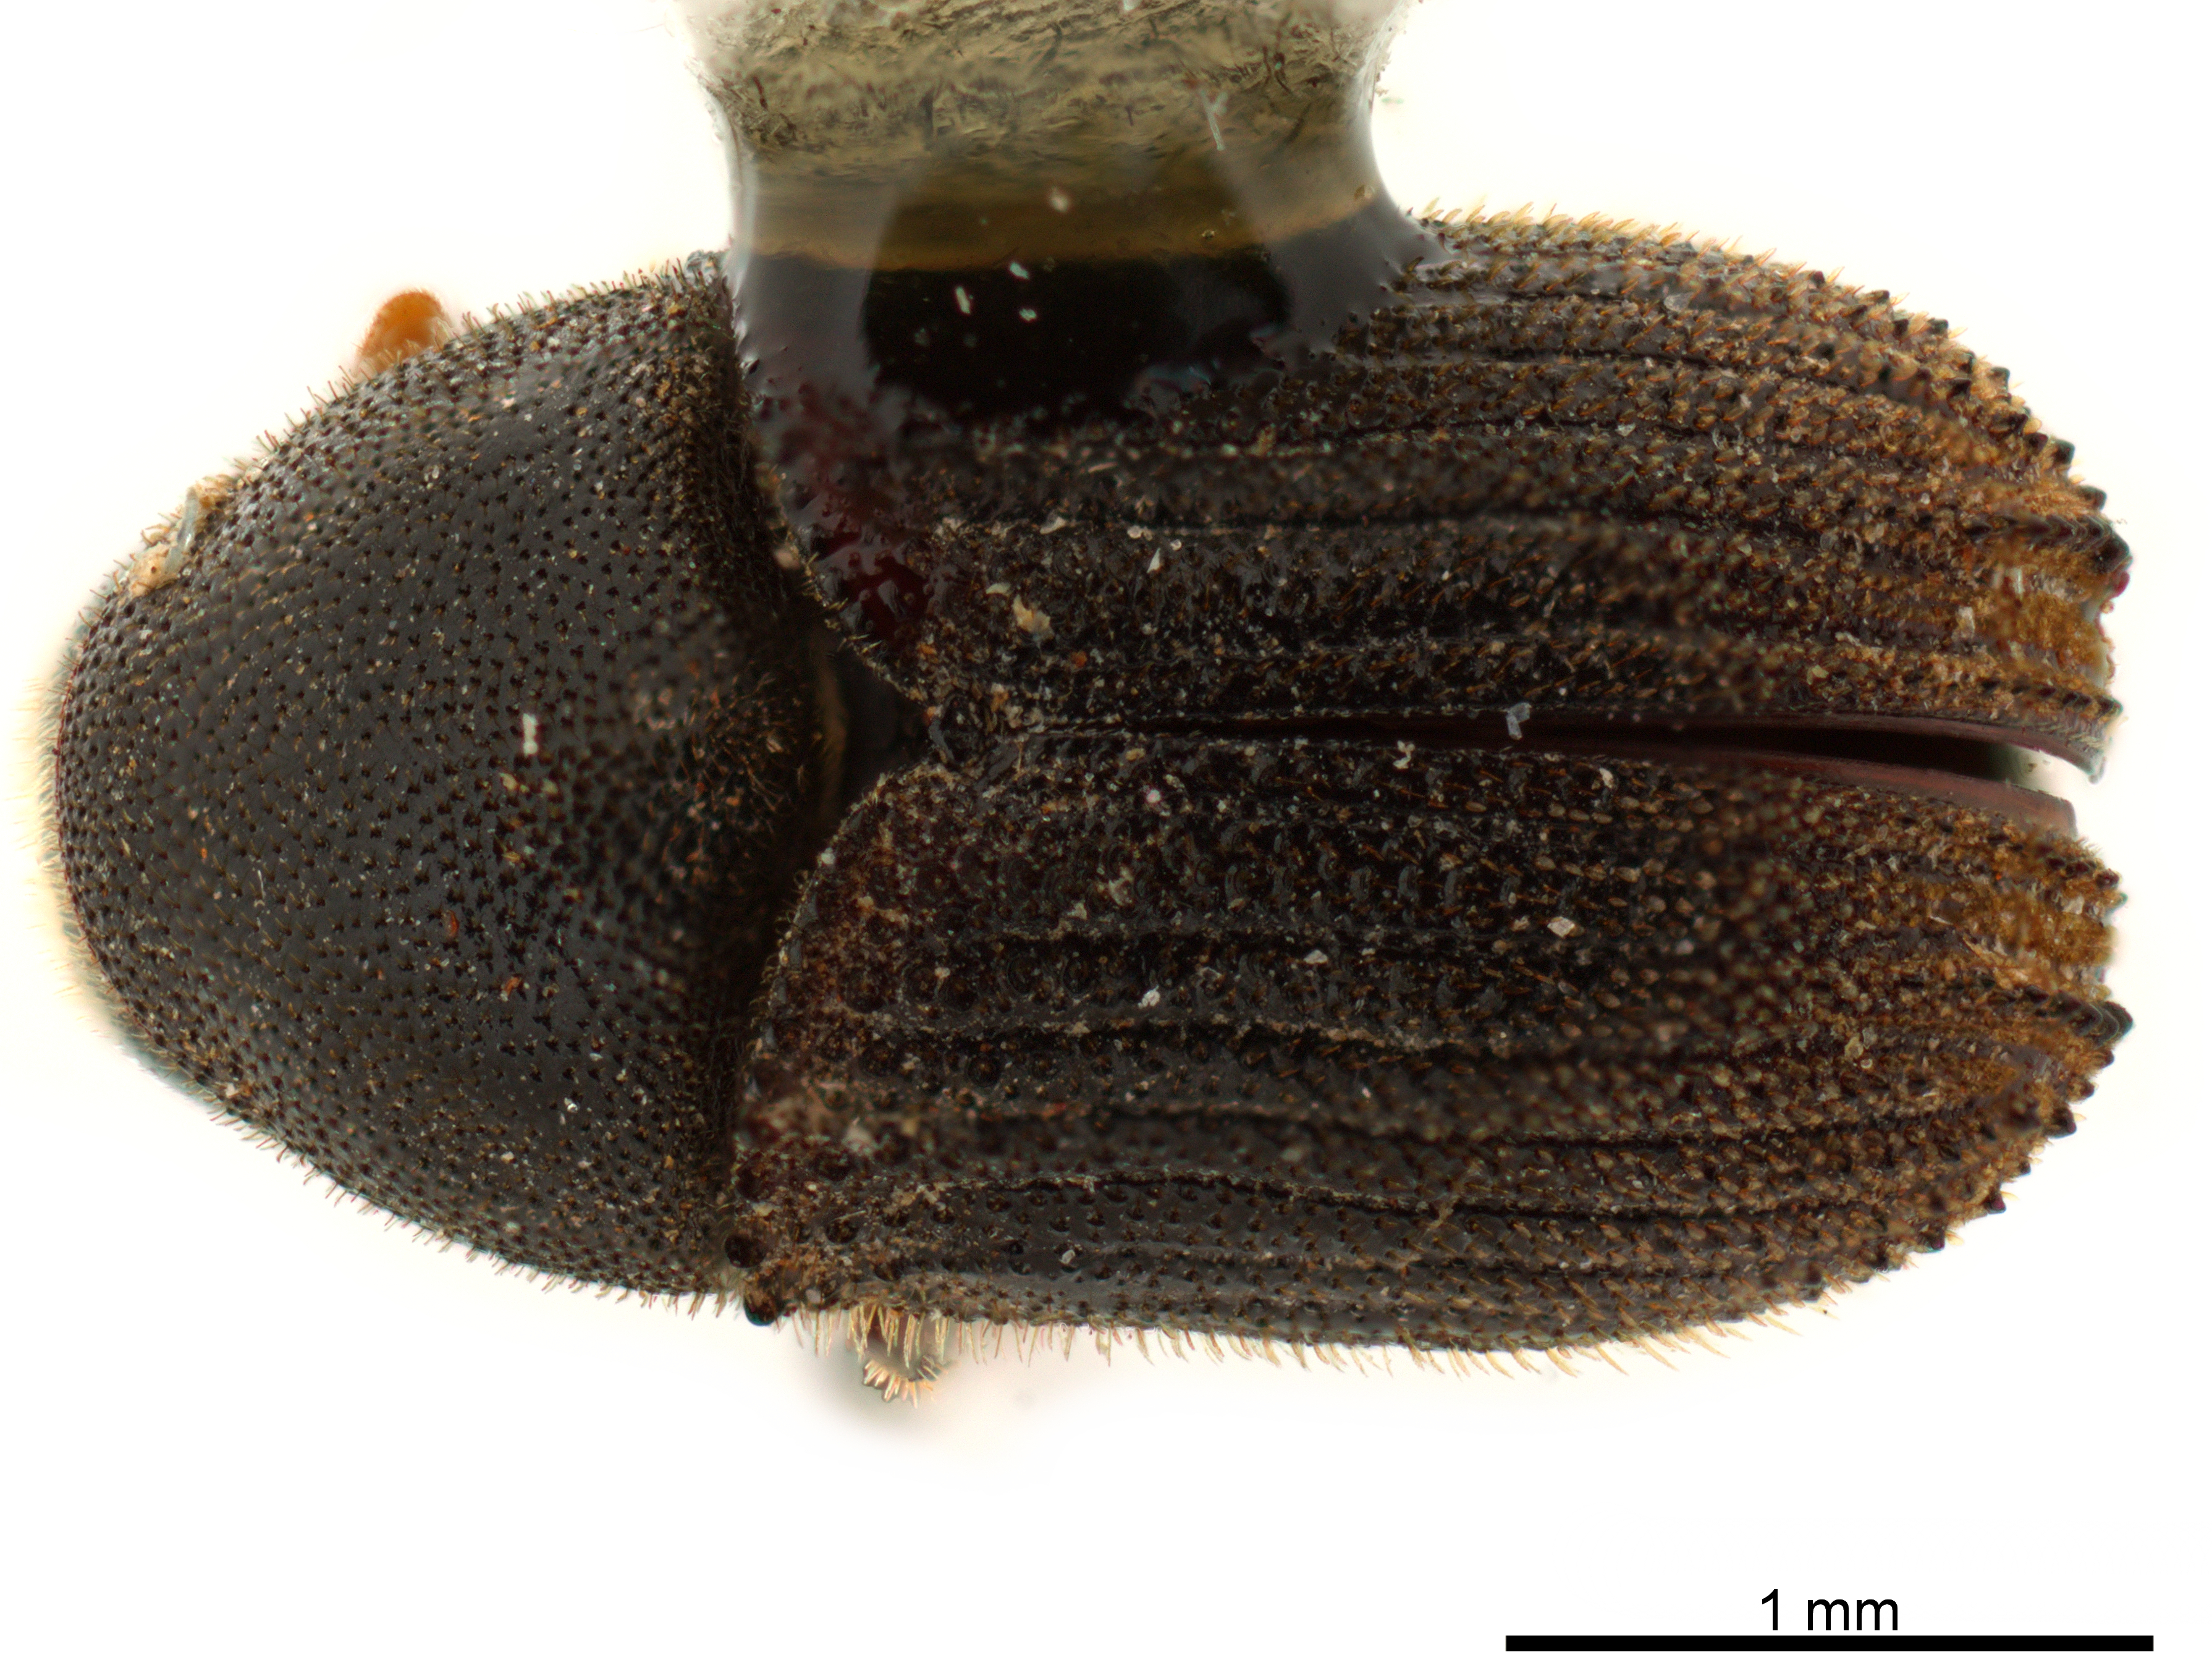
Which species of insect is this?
Phloeosinus cristatus
